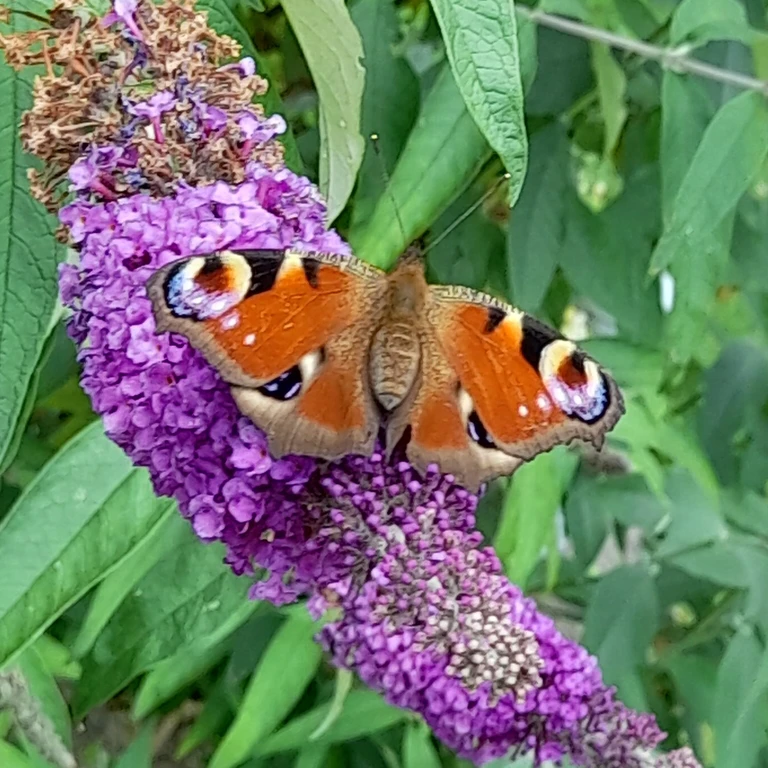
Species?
Aglais io
